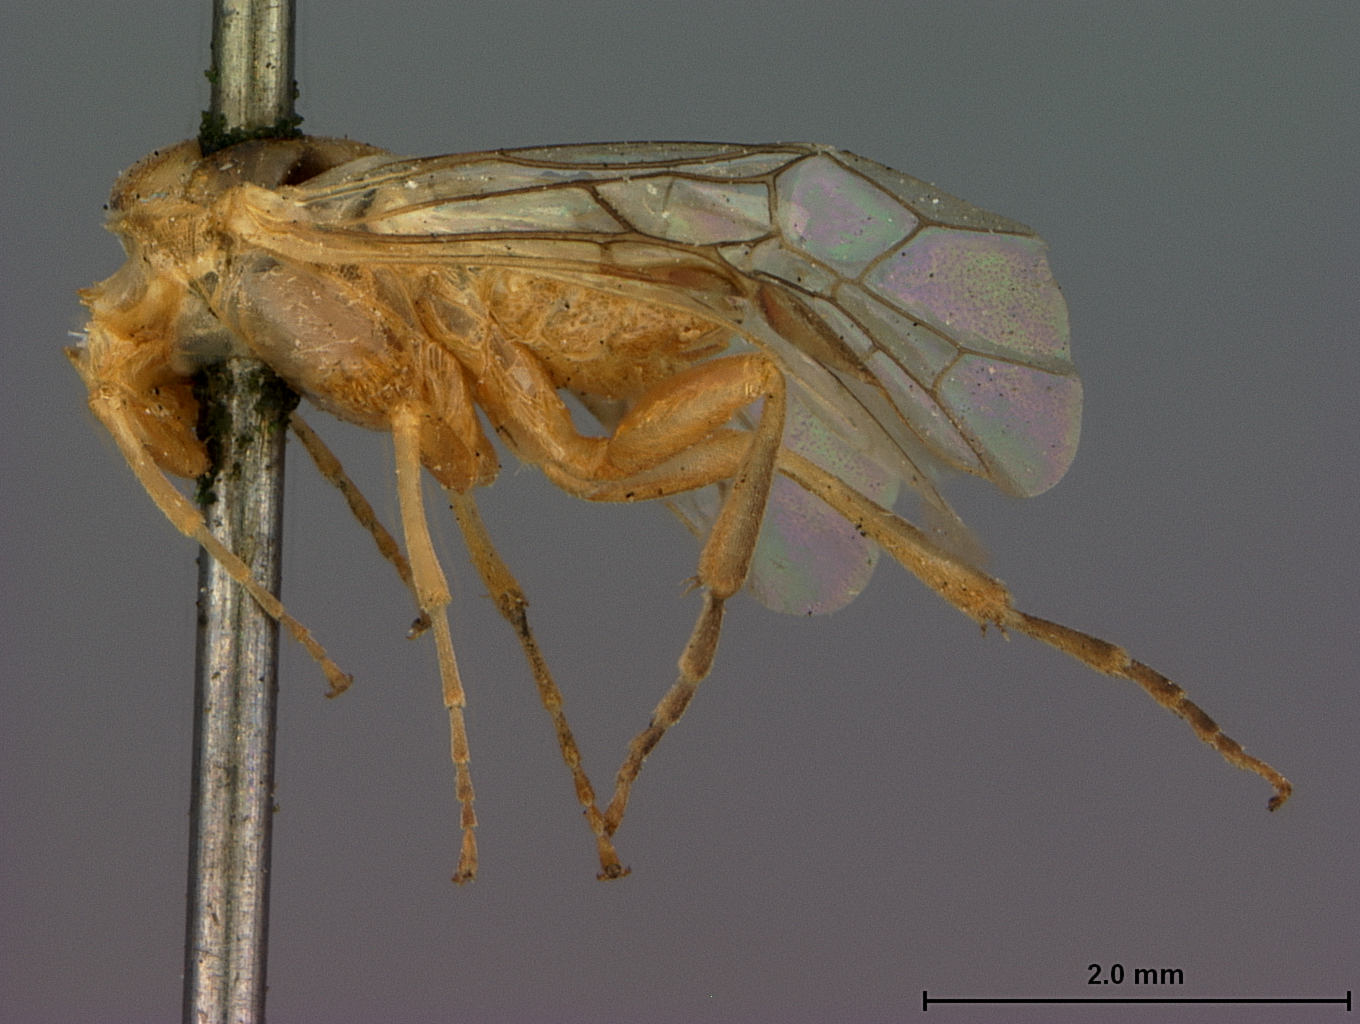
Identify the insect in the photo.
Hoplocampa xanthura
